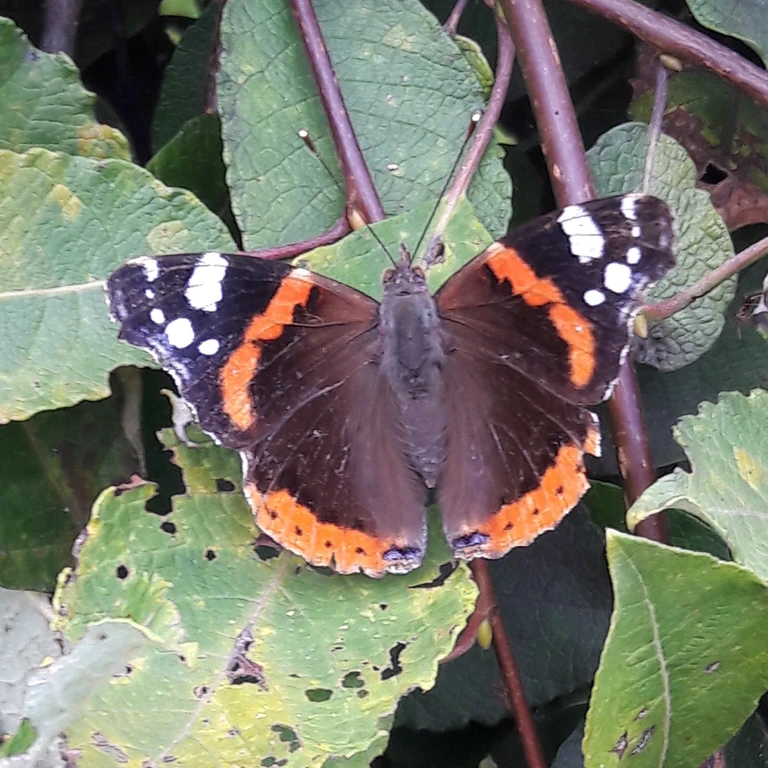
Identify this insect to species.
Vanessa atalanta
